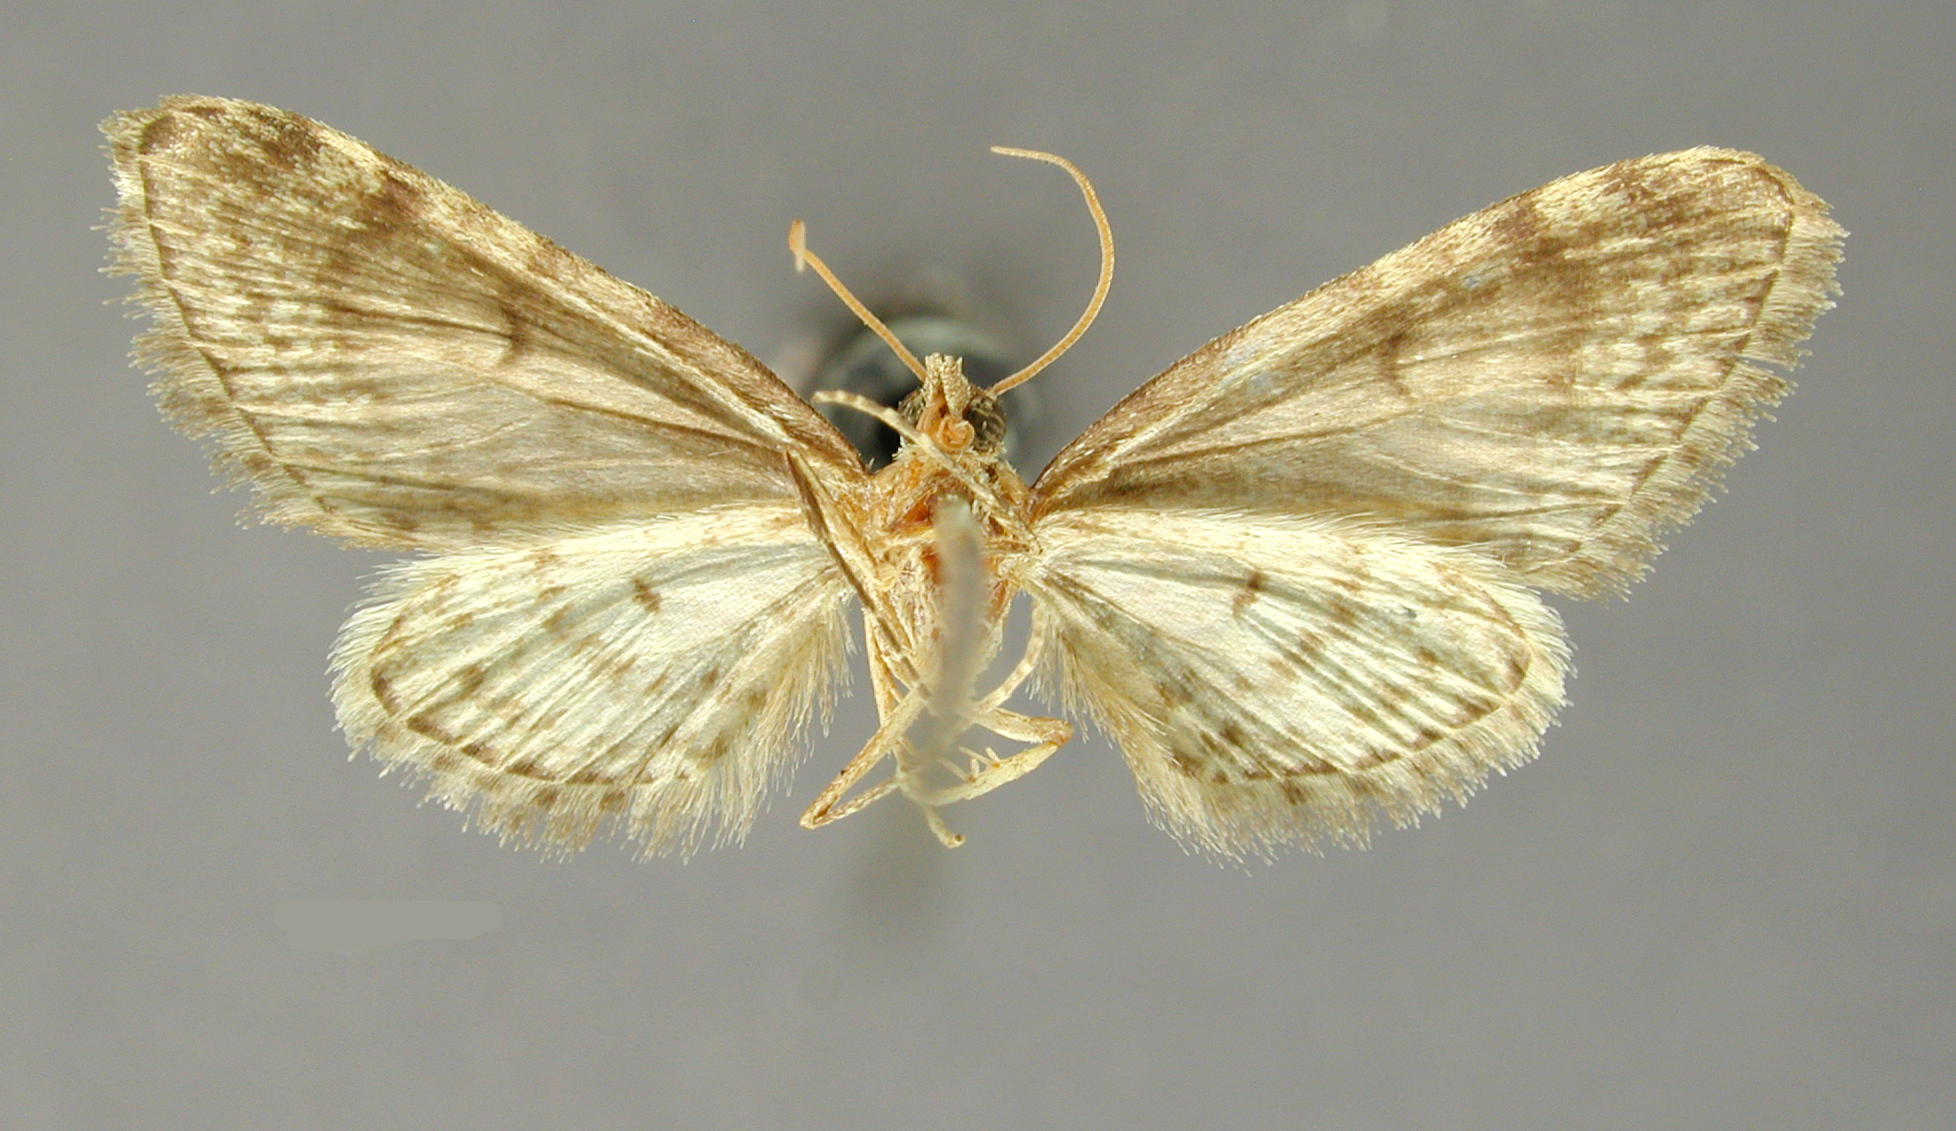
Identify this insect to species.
Tephroclystia infrequens
